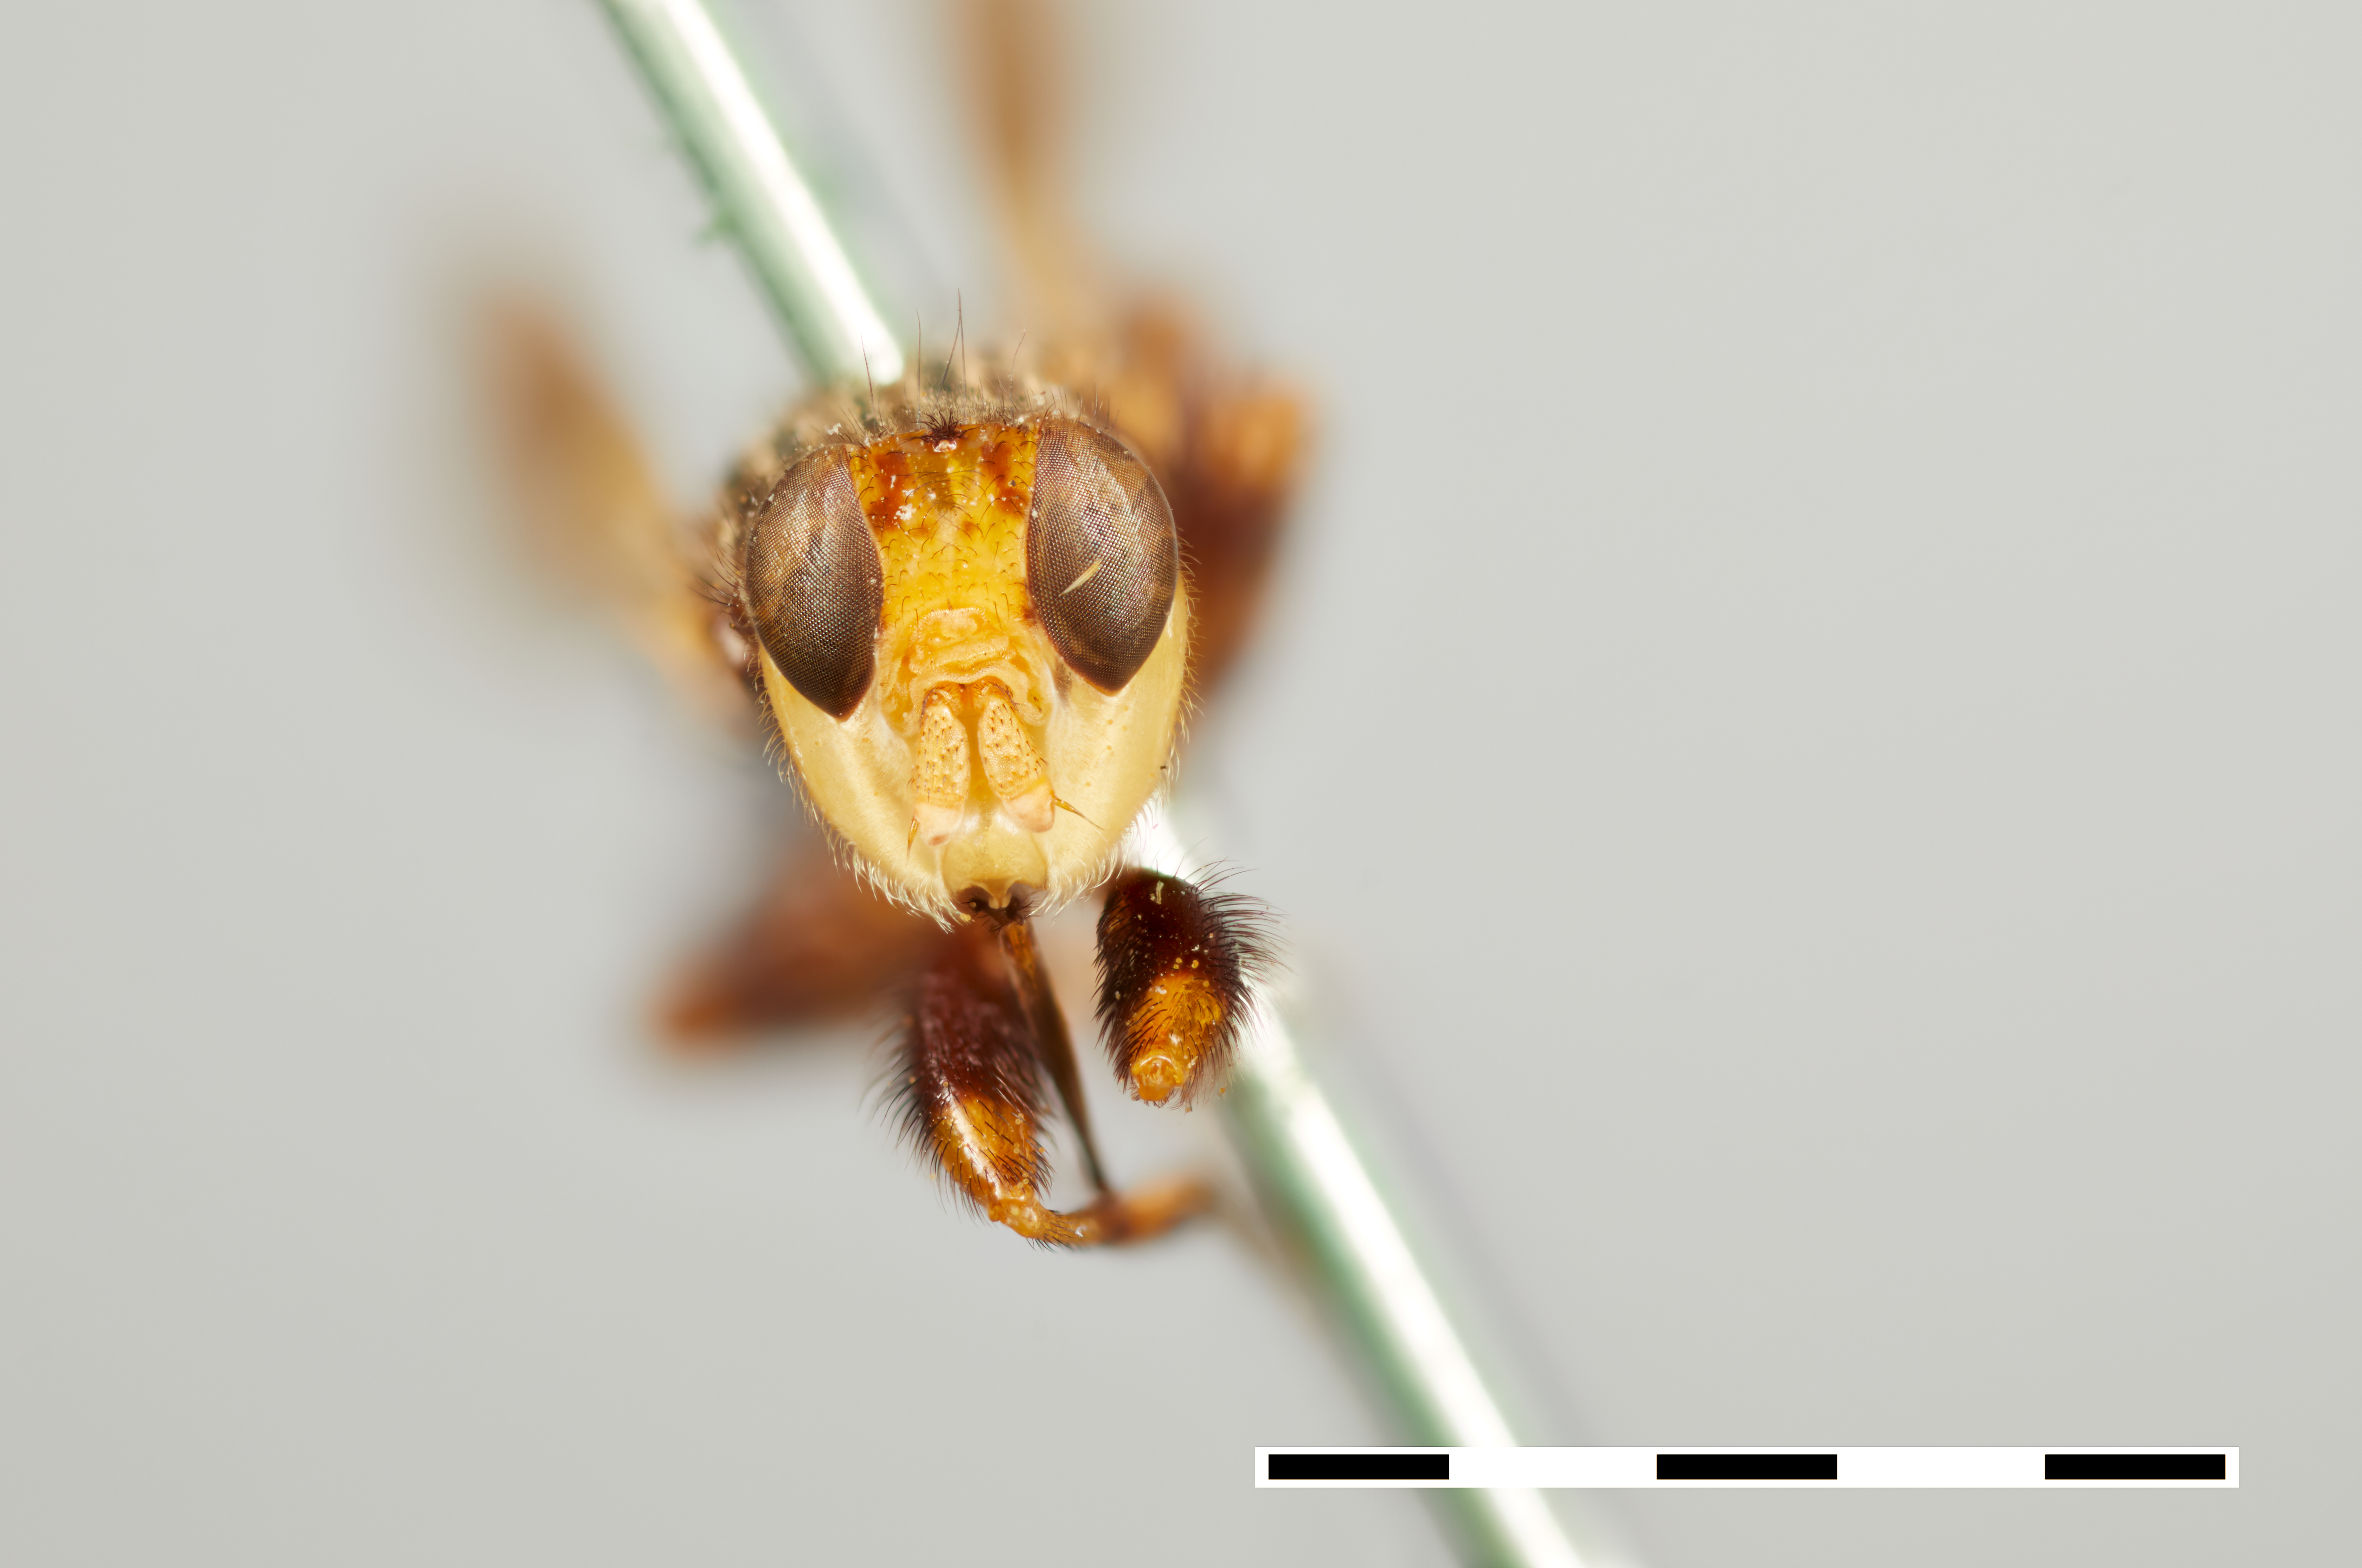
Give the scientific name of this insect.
Myopa pulchra
